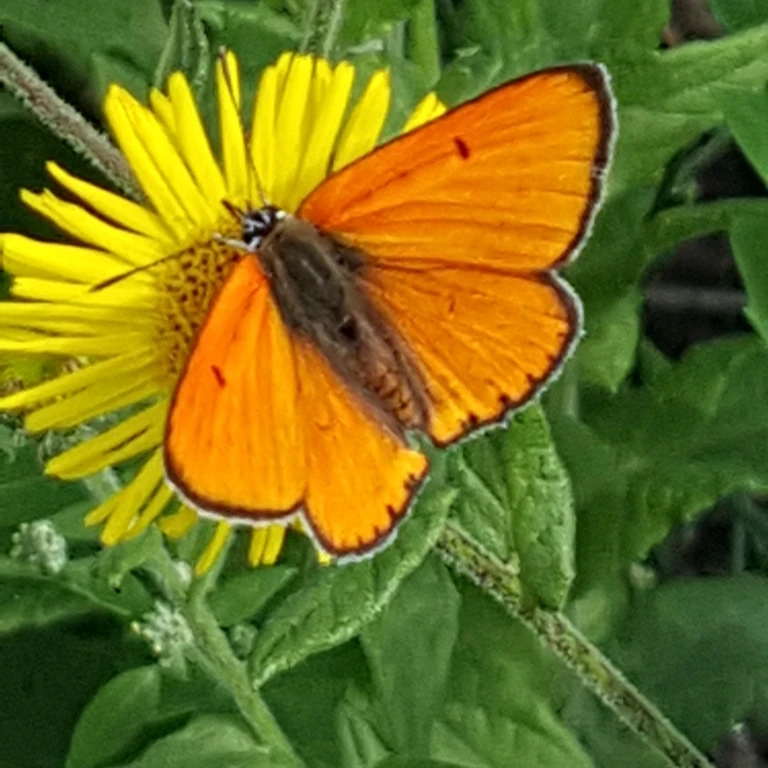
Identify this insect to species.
Lycaena dispar
